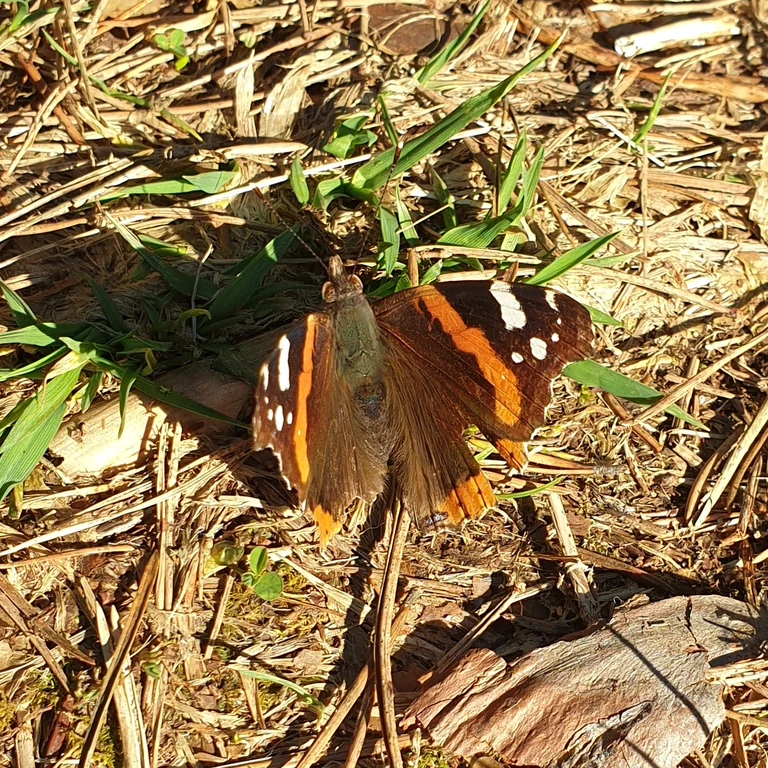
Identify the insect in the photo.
Vanessa atalanta
